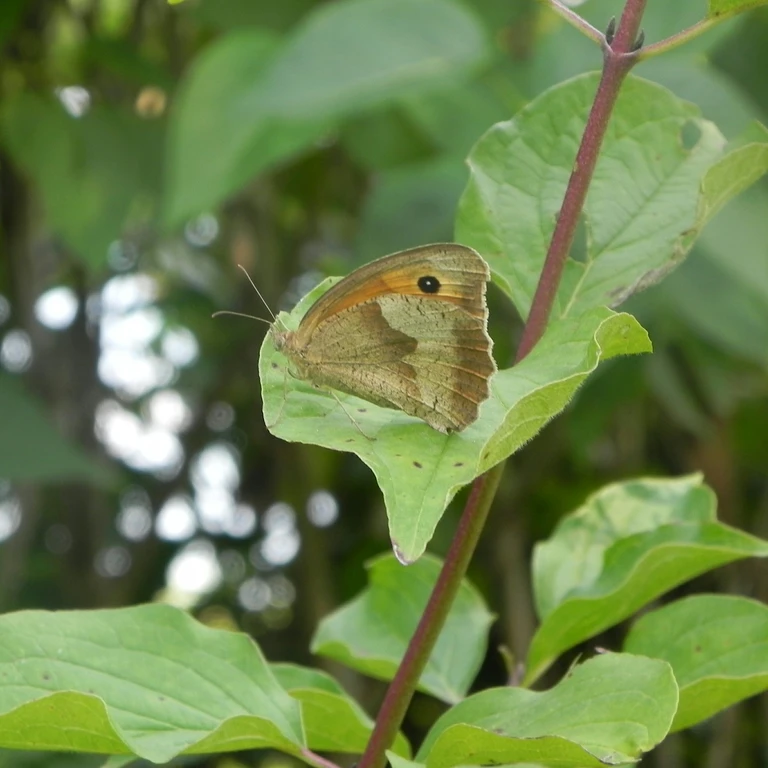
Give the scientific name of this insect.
Maniola jurtina
